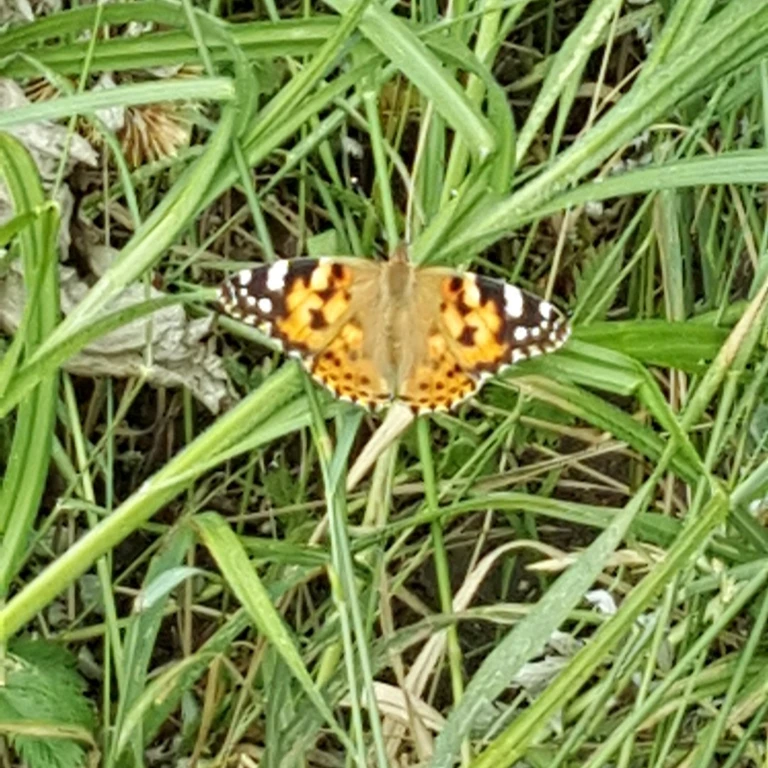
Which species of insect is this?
Vanessa cardui
